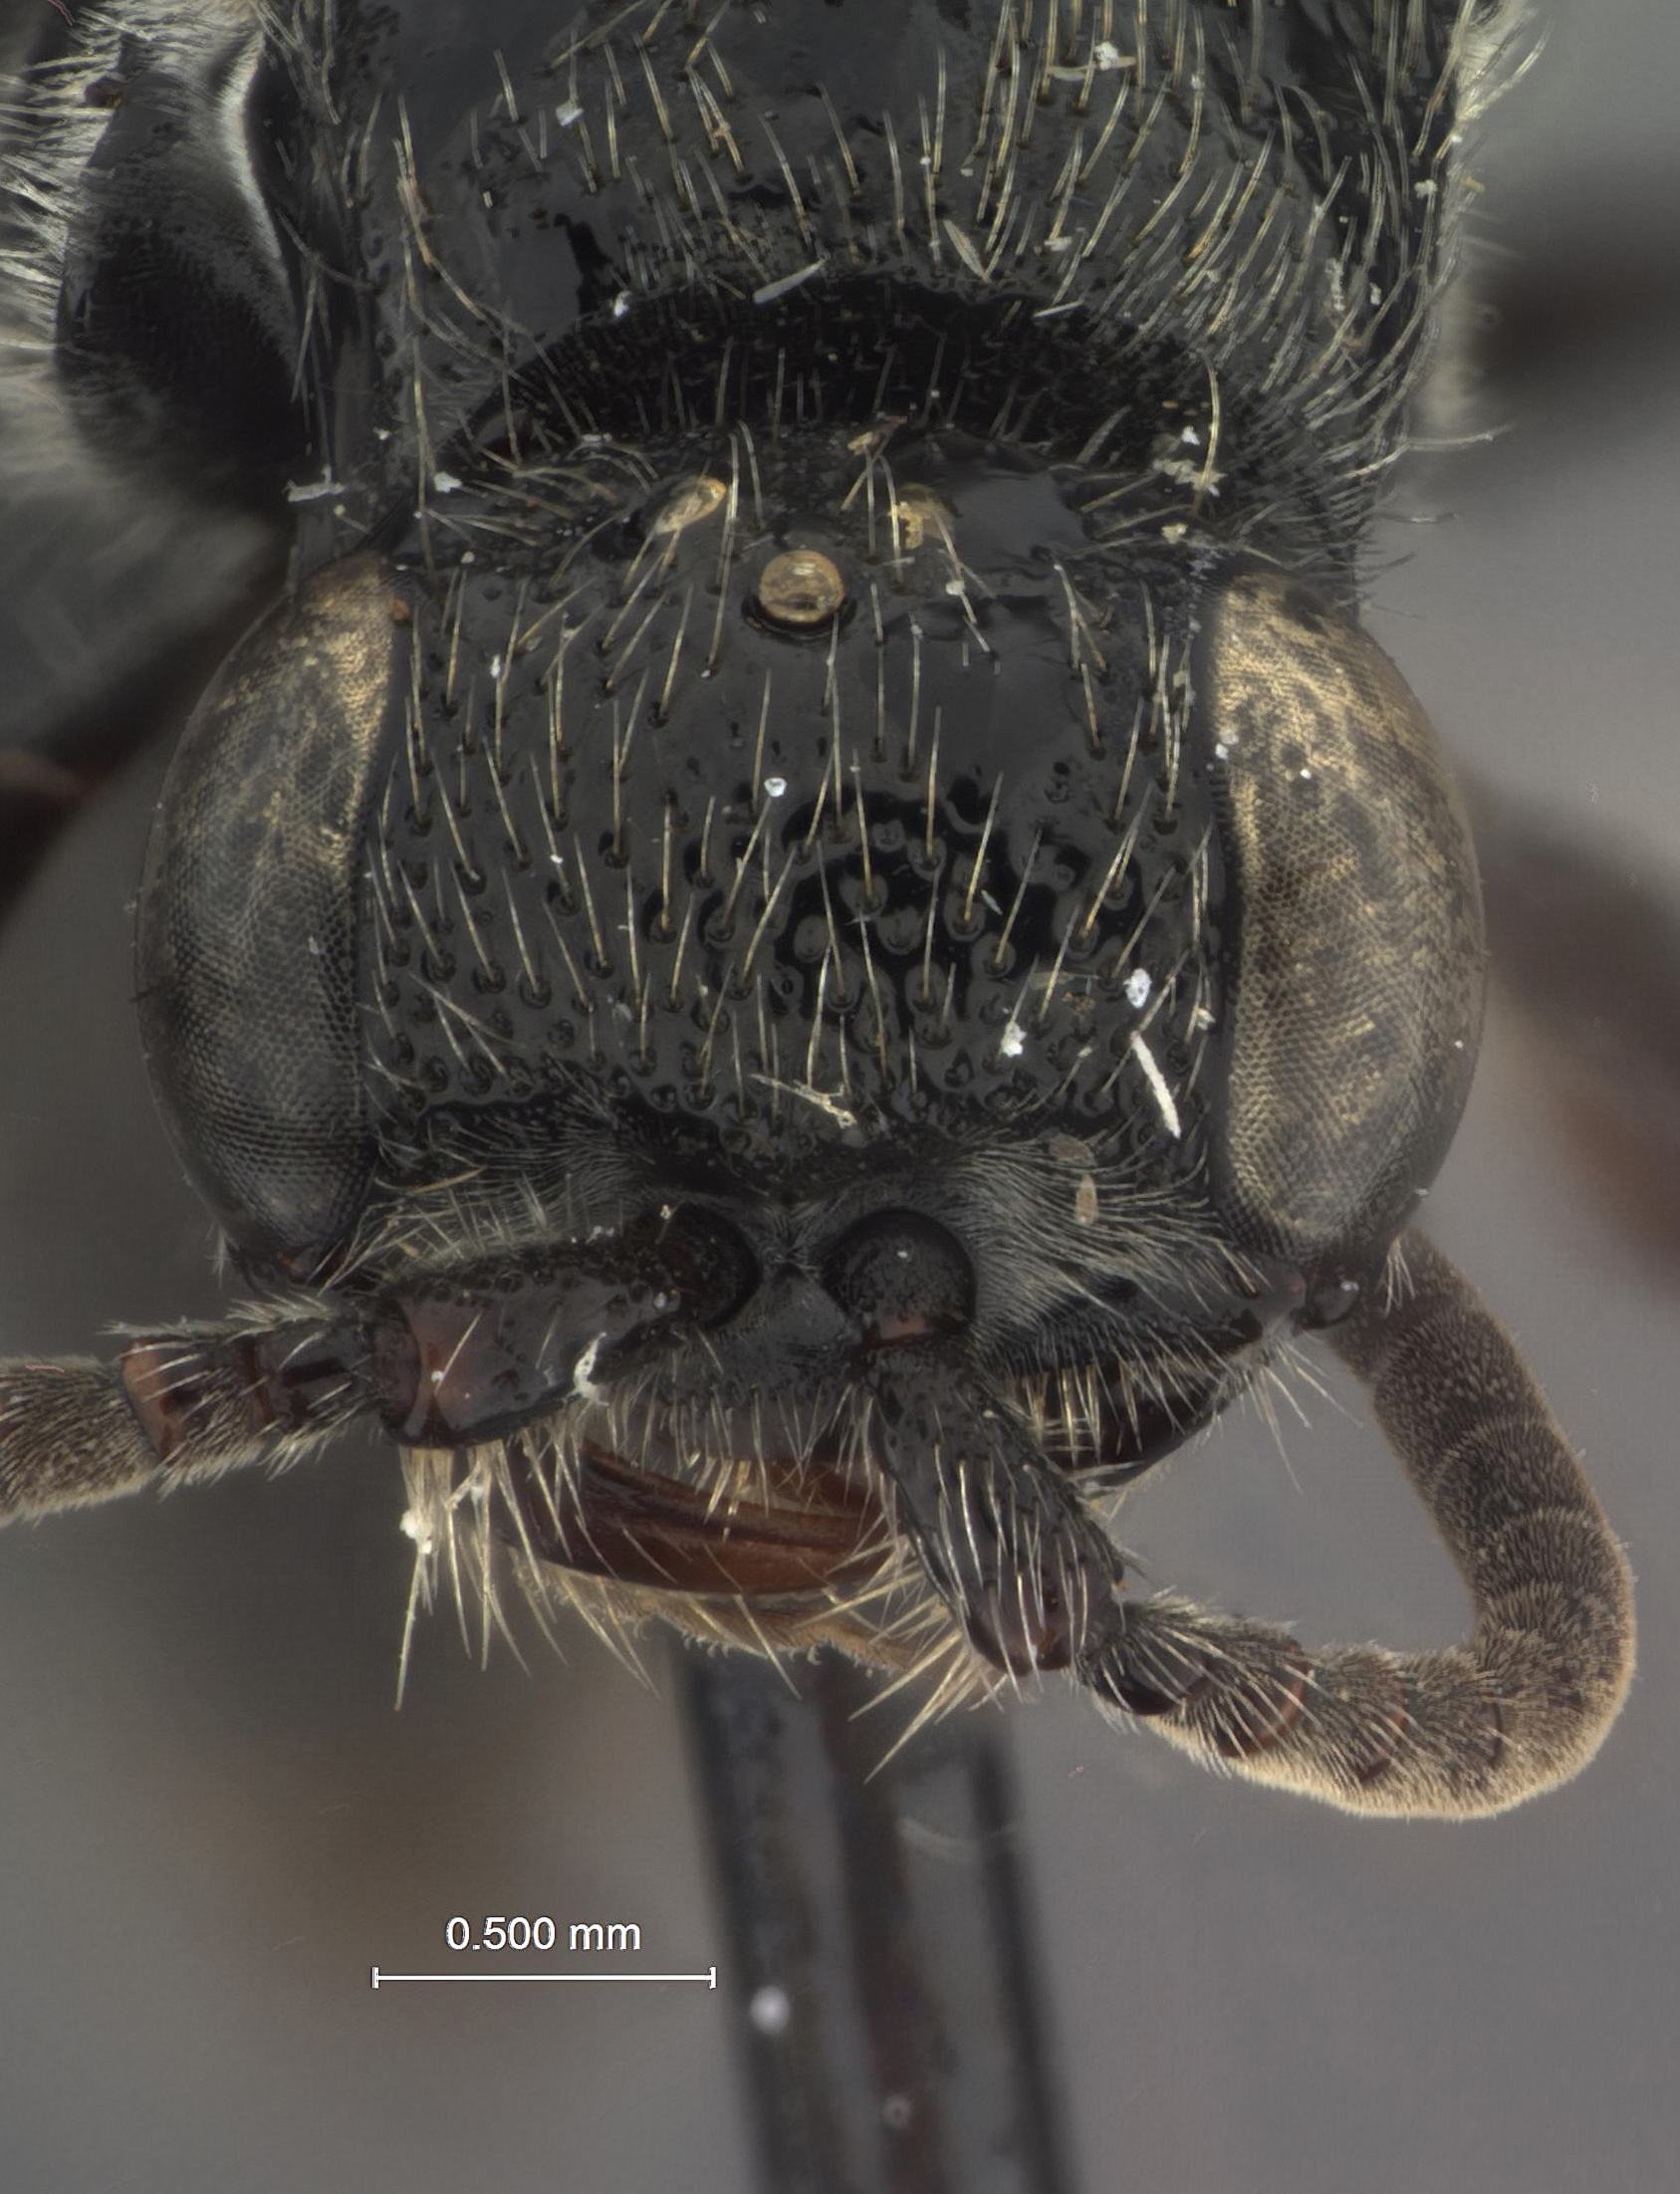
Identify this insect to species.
Tiphia vierecki
